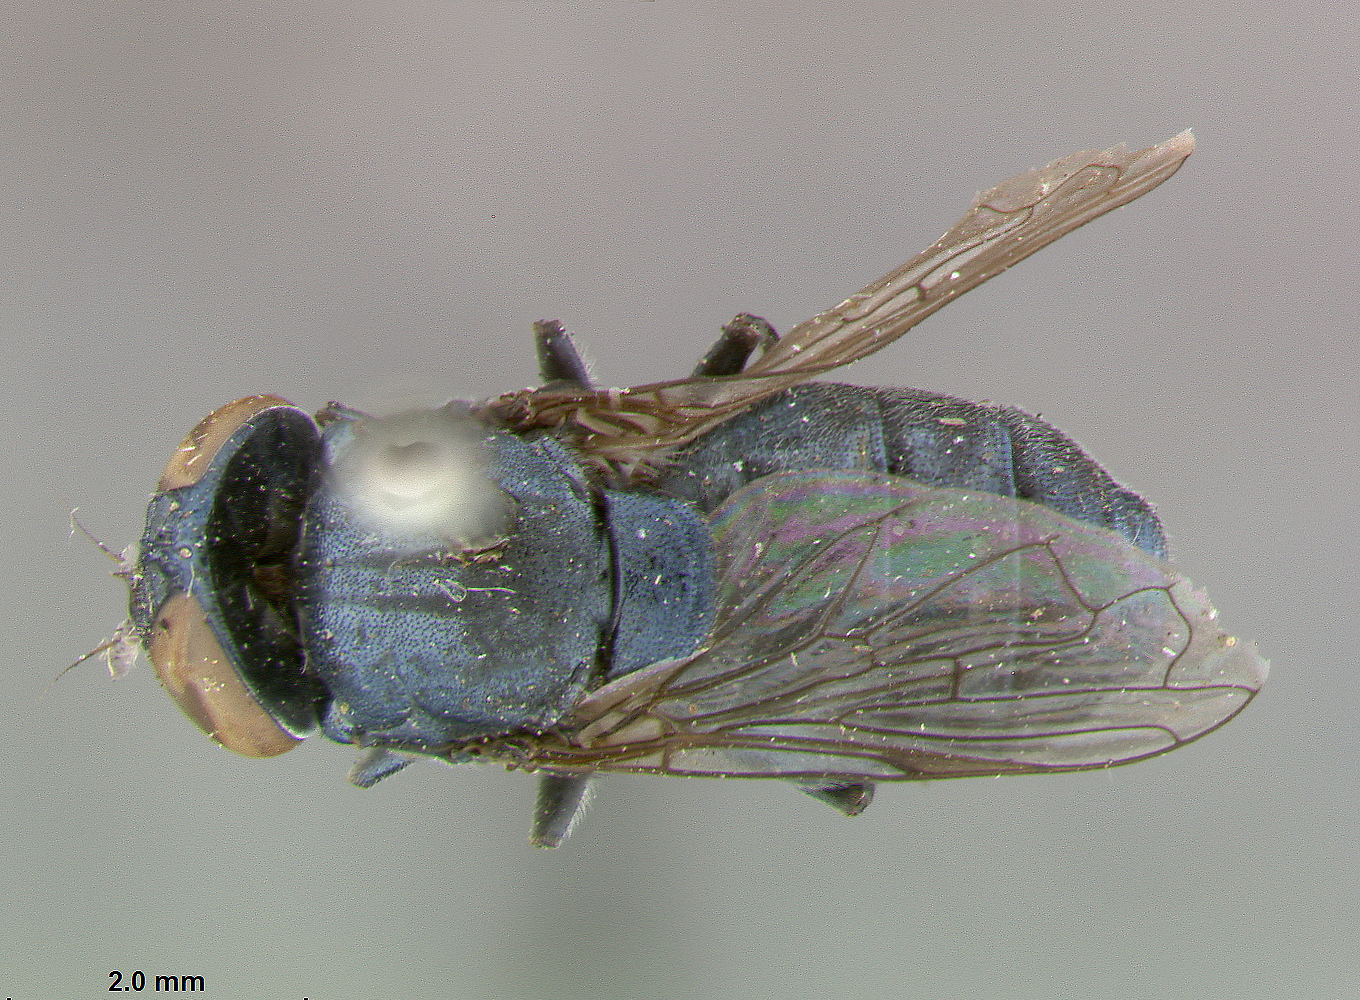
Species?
Chrysogaster unicolor
